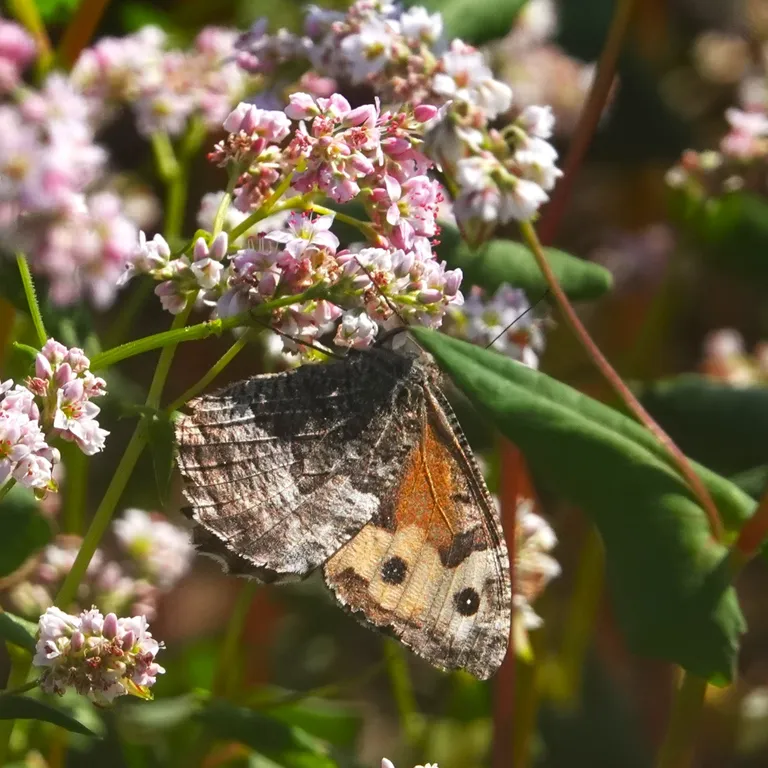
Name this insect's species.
Hipparchia semele
